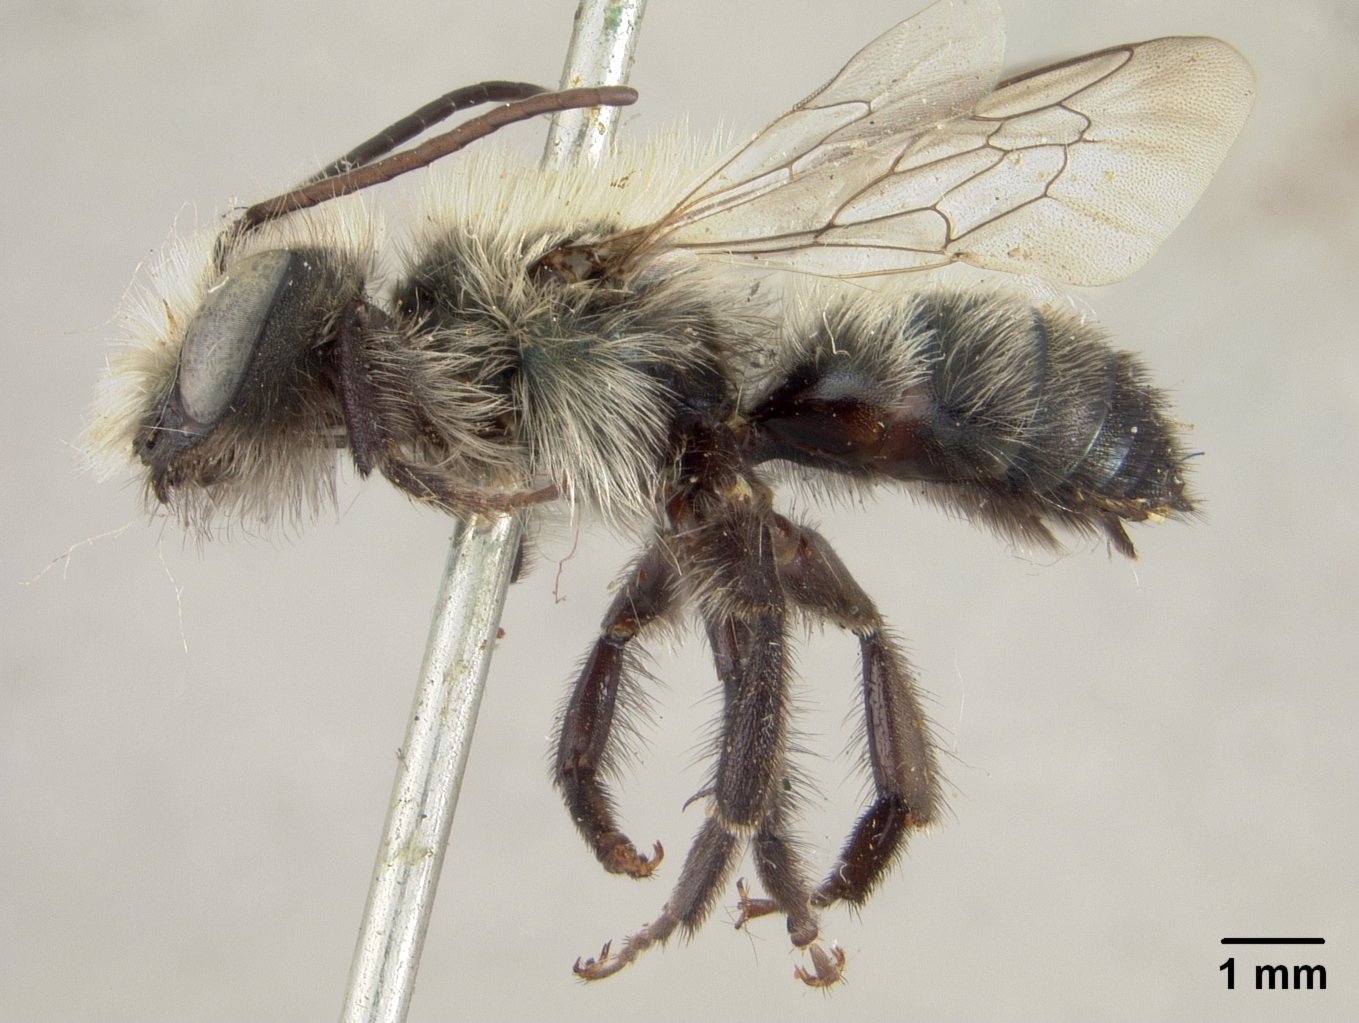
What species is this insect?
Osmia metitia
